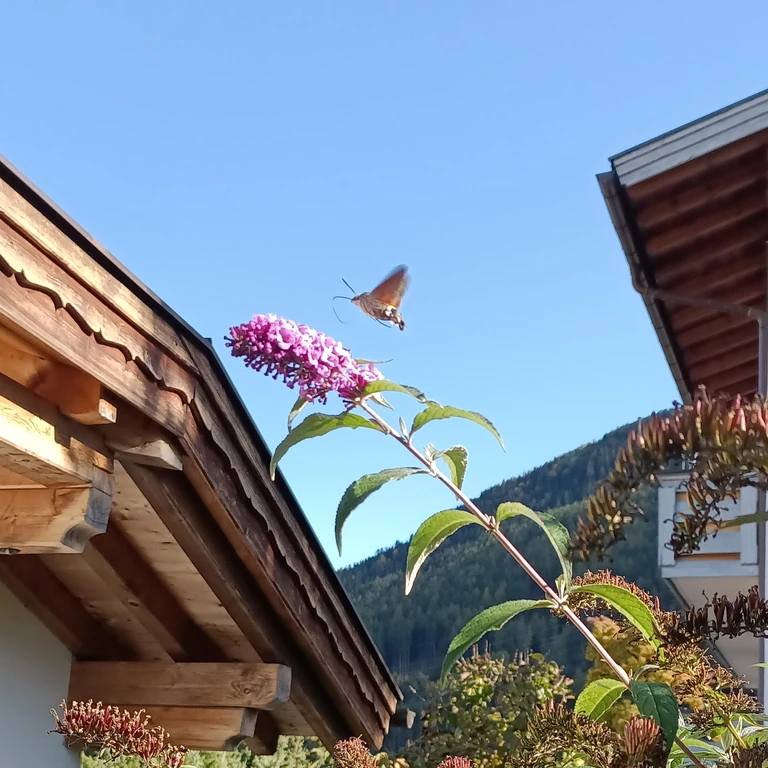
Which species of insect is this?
Macroglossum stellatarum
